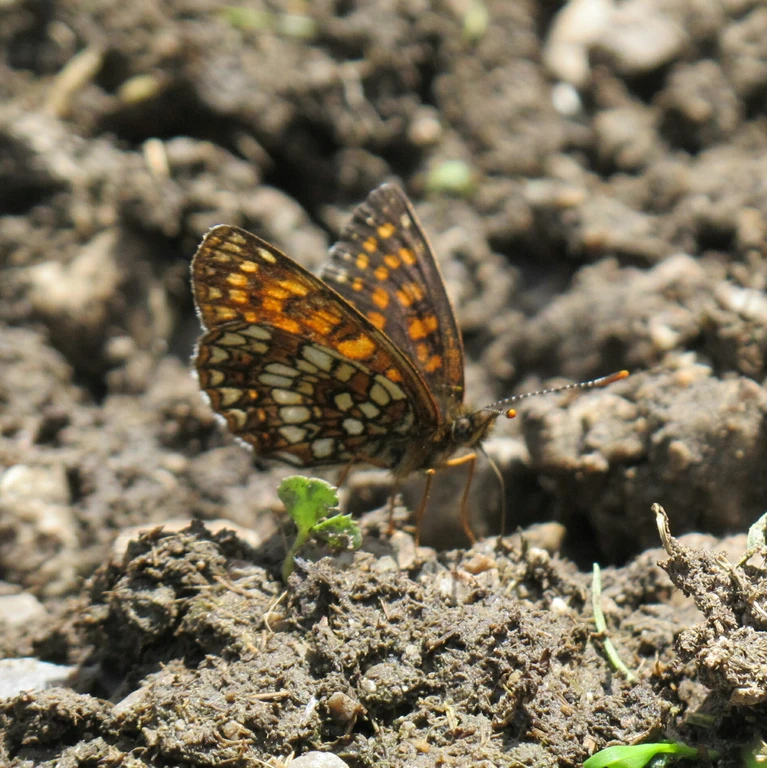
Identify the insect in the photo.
Melitaea diamina
